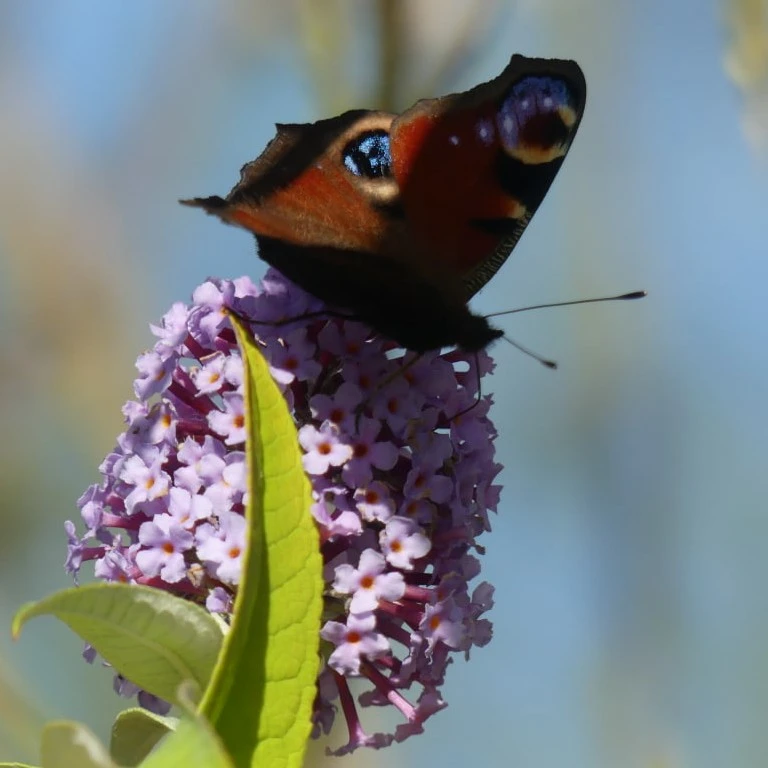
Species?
Aglais io
